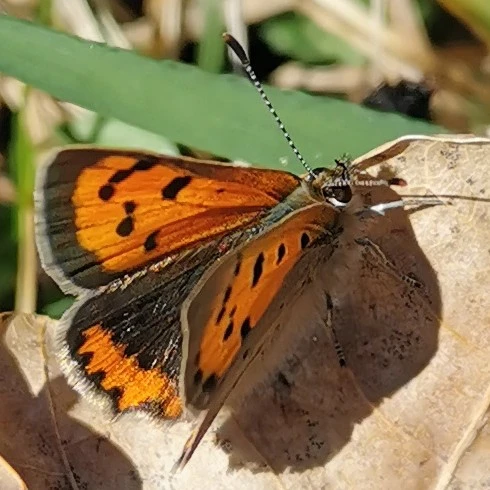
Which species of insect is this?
Lycaena phlaeas
